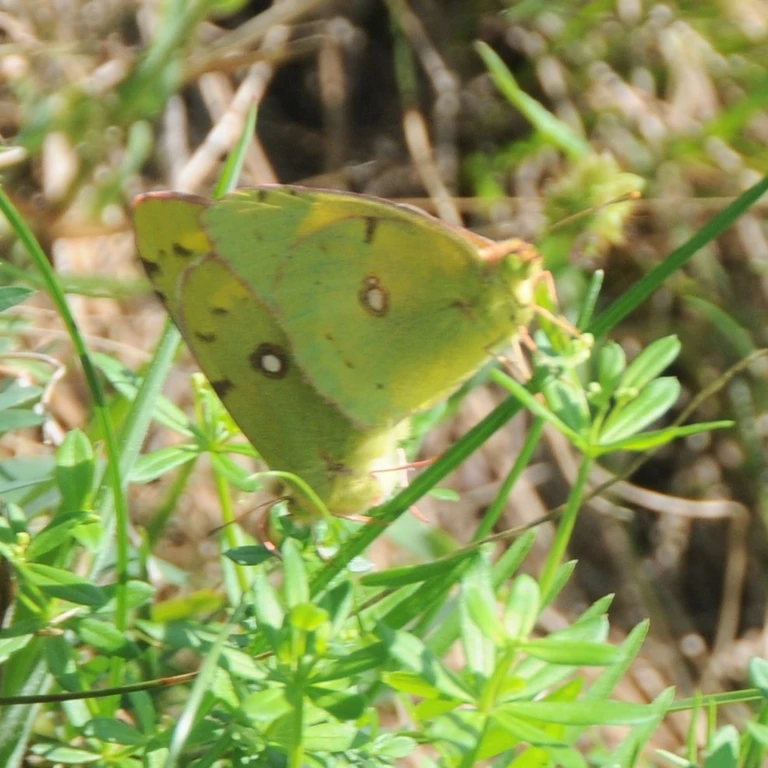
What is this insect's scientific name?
Colias croceus
